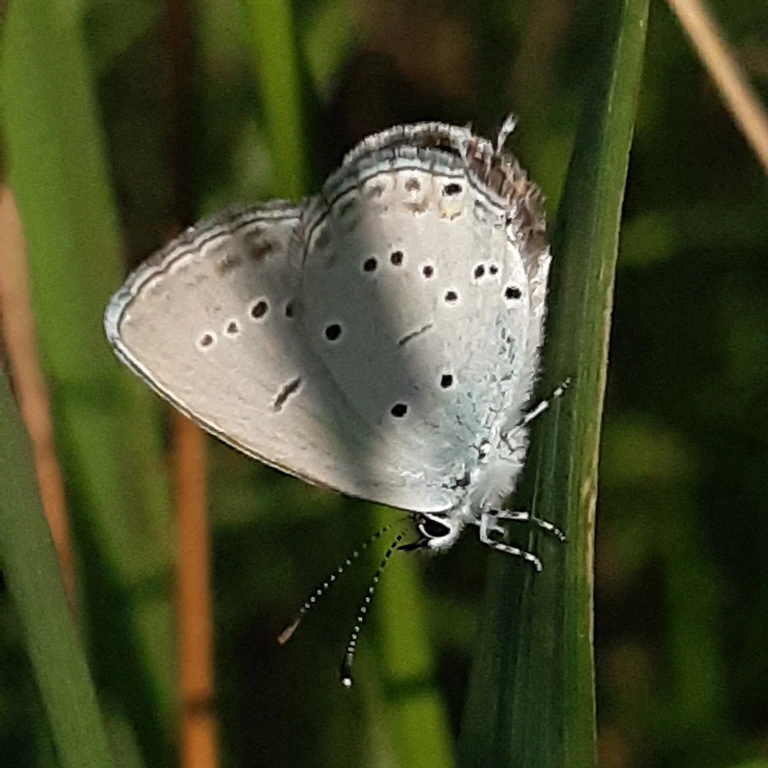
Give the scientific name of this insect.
Cupido decolorata (also Elkalyce decolorata)
